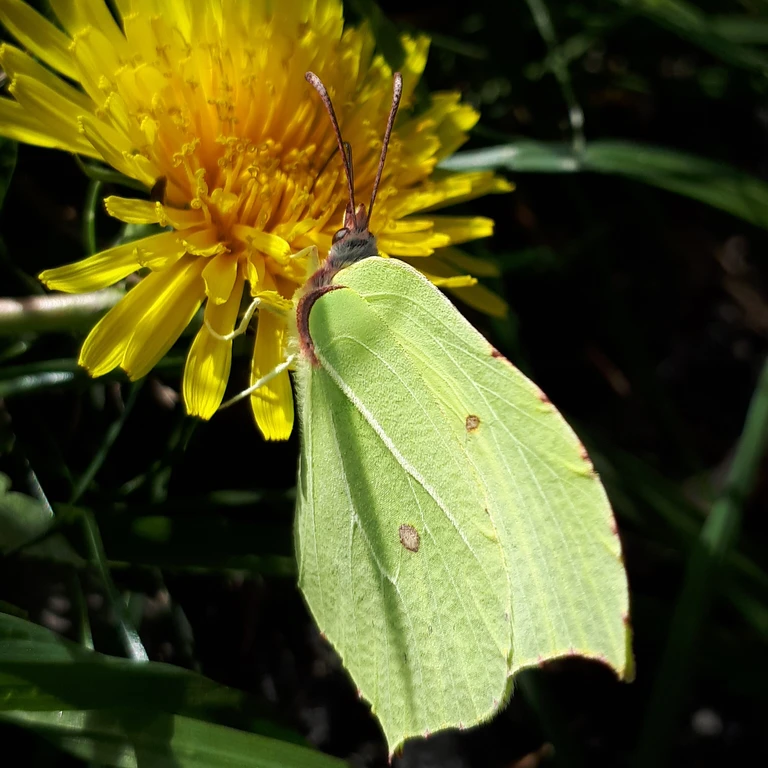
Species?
Gonepteryx rhamni
